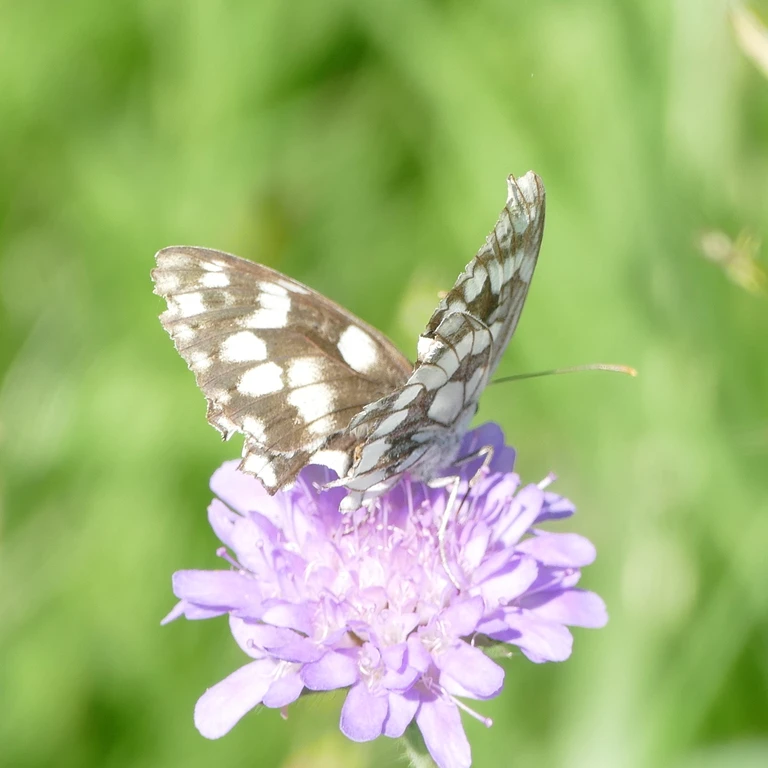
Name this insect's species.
Melanargia galathea
